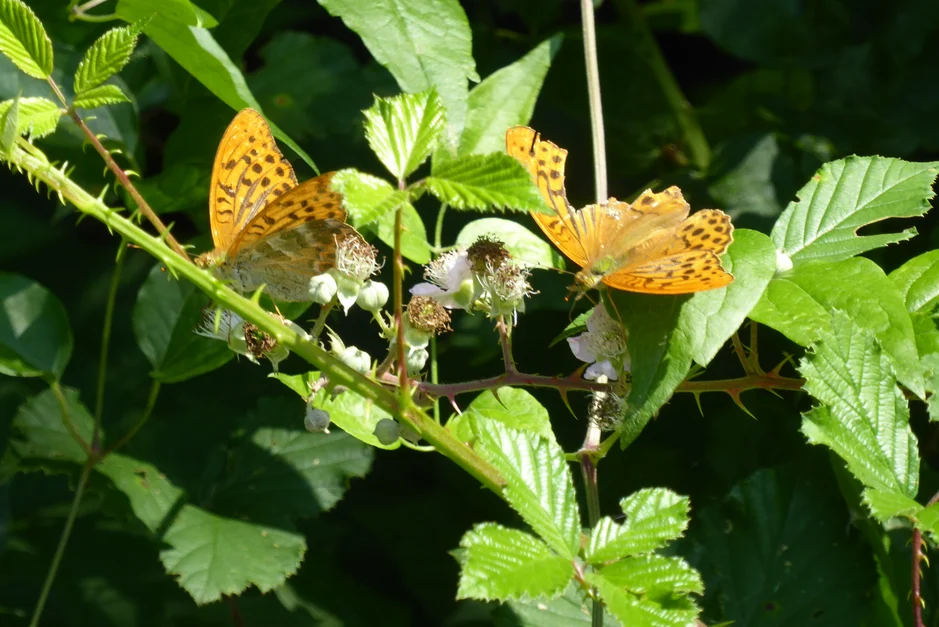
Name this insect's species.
Argynnis paphia
